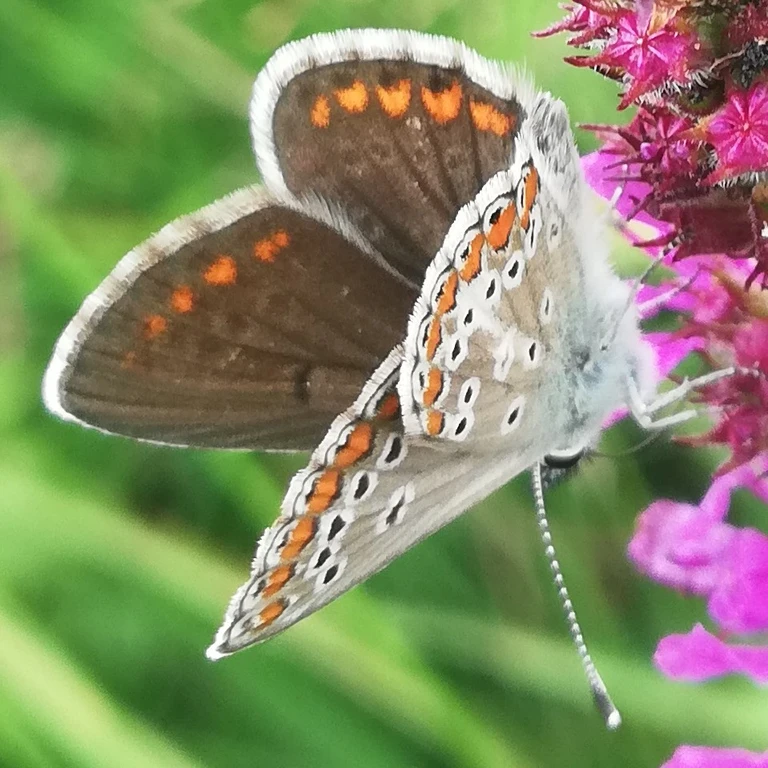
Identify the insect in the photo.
Aricia agestis/artaxerxes
